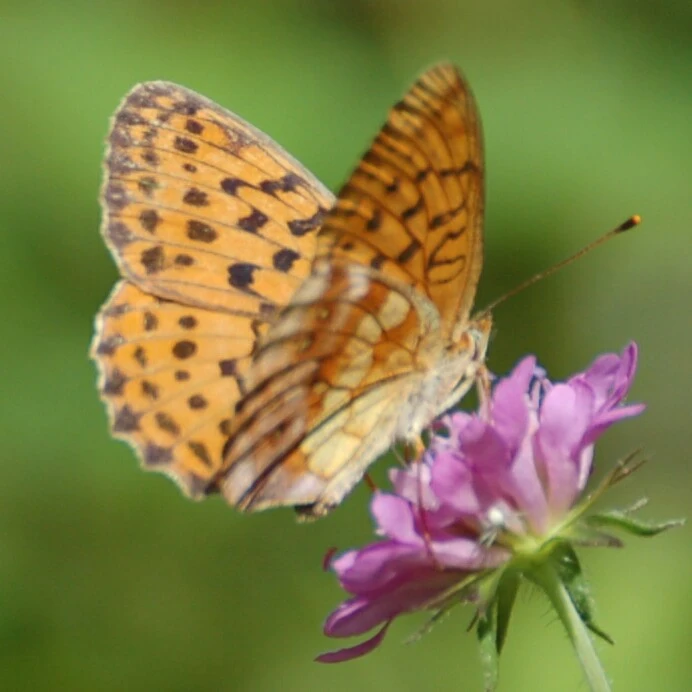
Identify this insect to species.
Brenthis daphne
